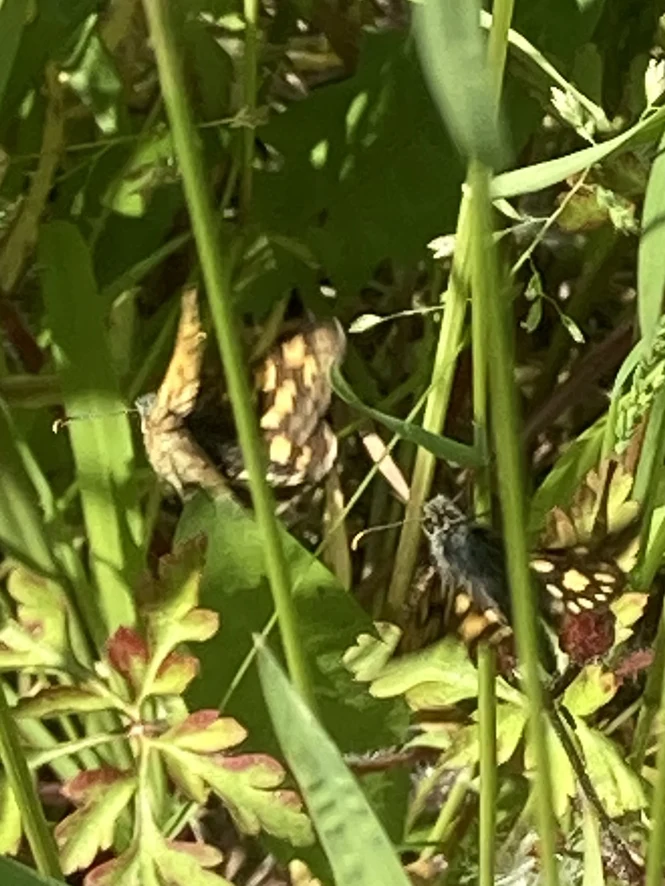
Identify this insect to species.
Carterocephalus palaemon
